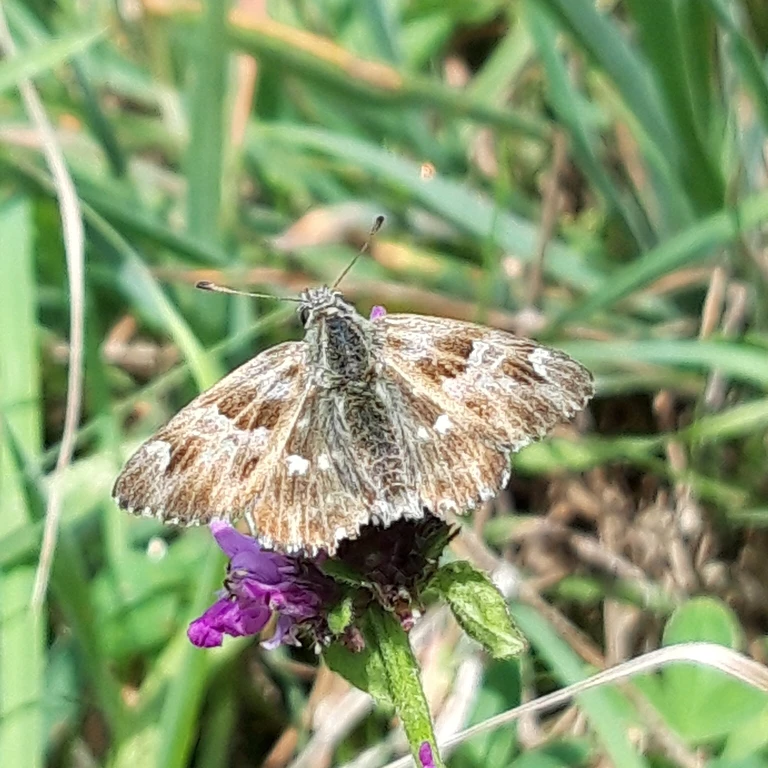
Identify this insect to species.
Muschampia floccifera (also Carcharodus floccifera)
